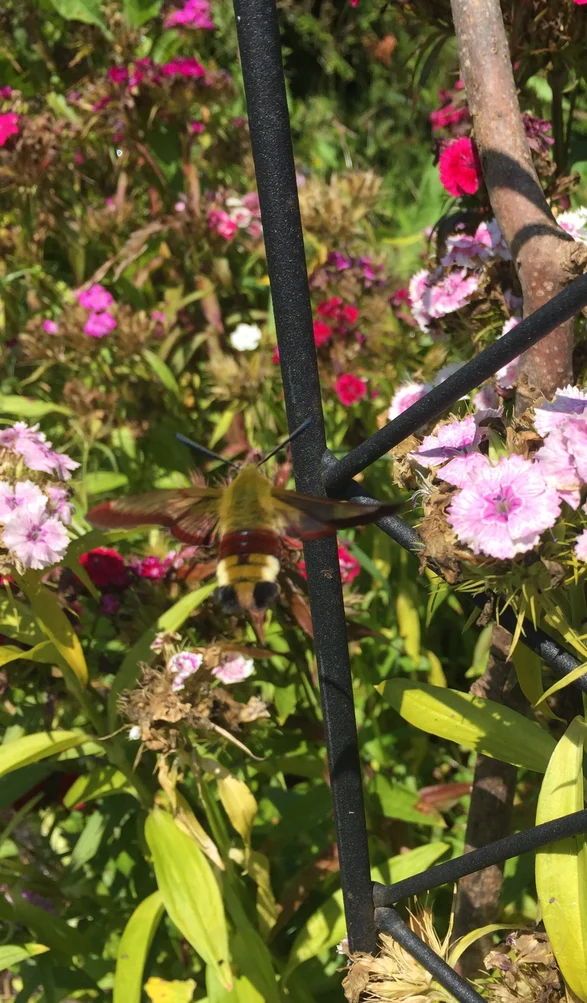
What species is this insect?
Hemaris fuciformis
